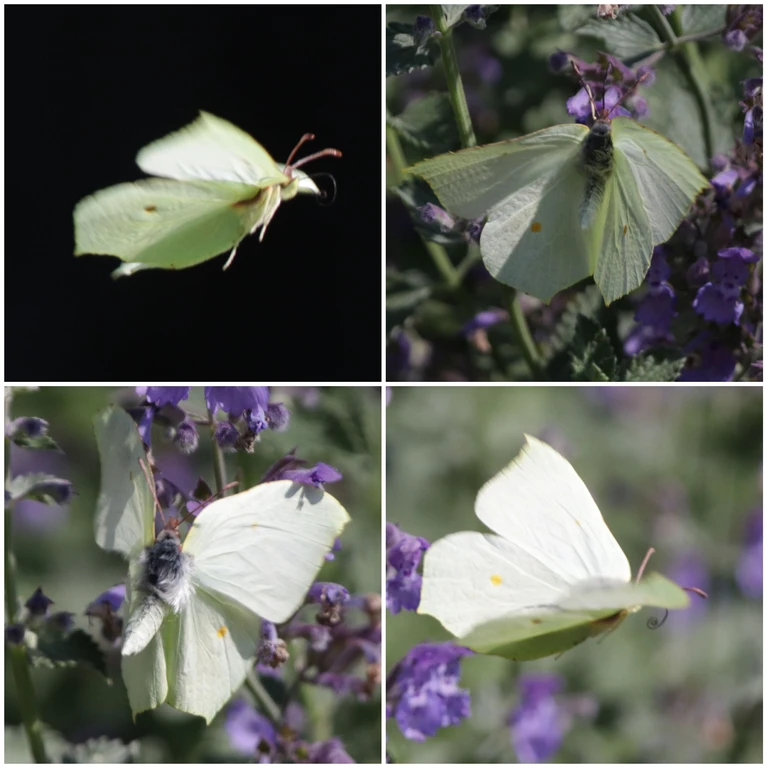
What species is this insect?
Gonepteryx rhamni
